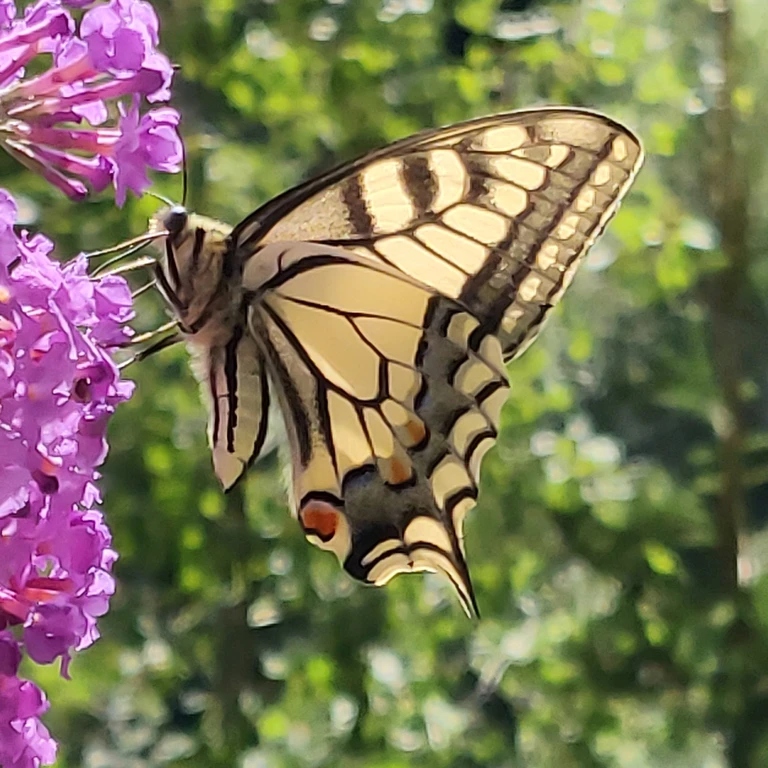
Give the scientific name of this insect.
Papilio machaon
